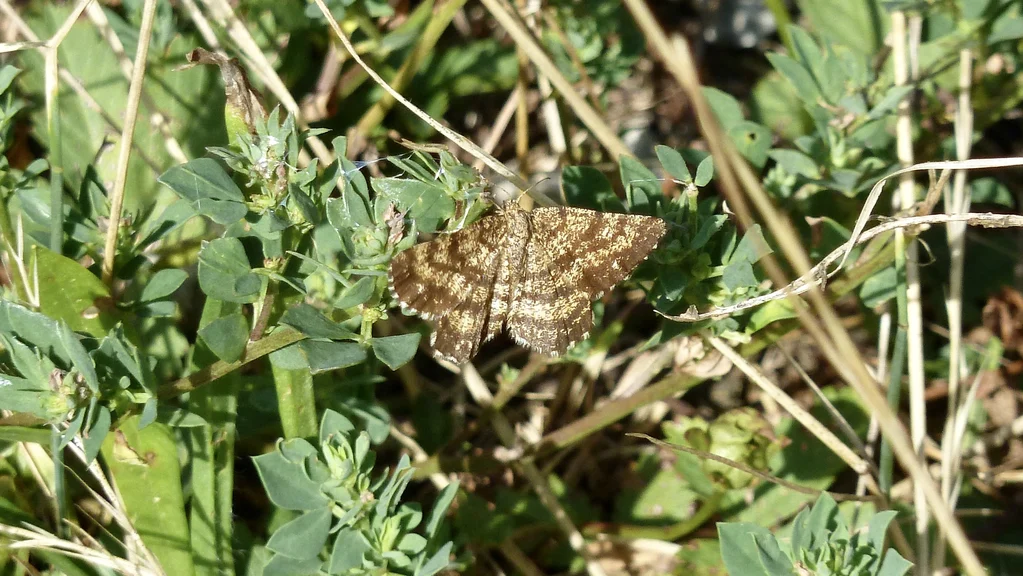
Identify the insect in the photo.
Ematurga atomaria
